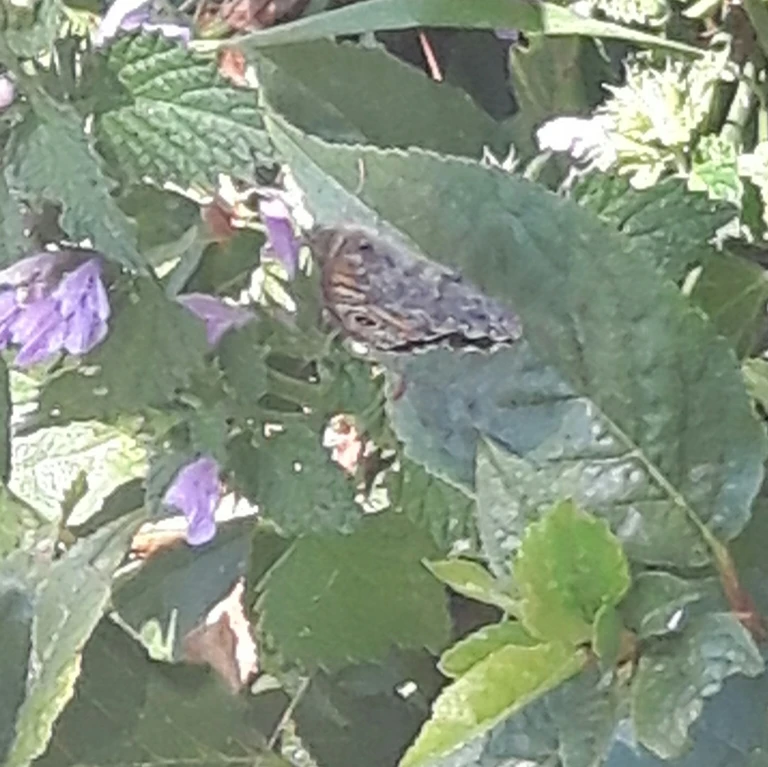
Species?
Lasiommata megera (also Pararge megera)
